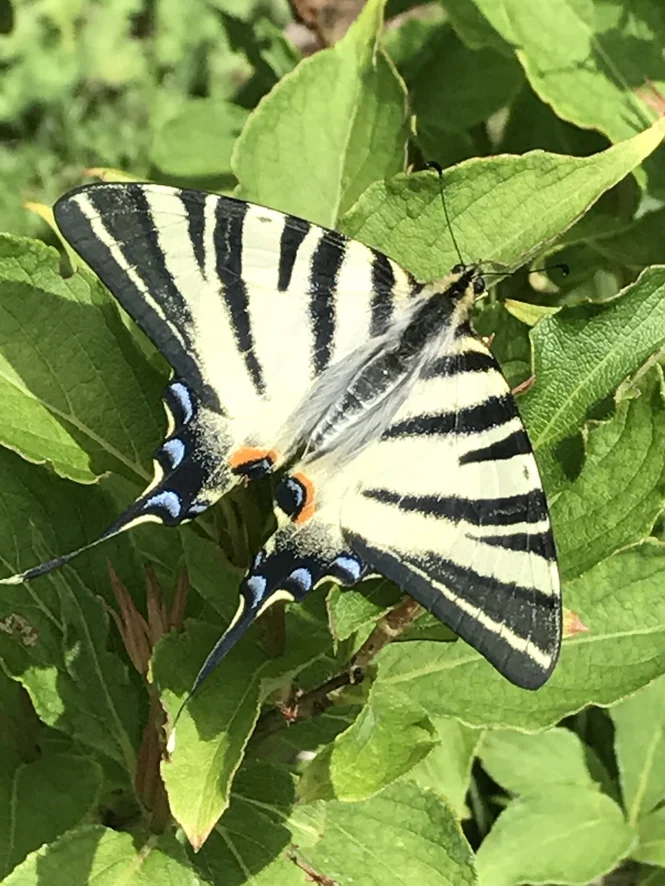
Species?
Iphiclides podalirius
